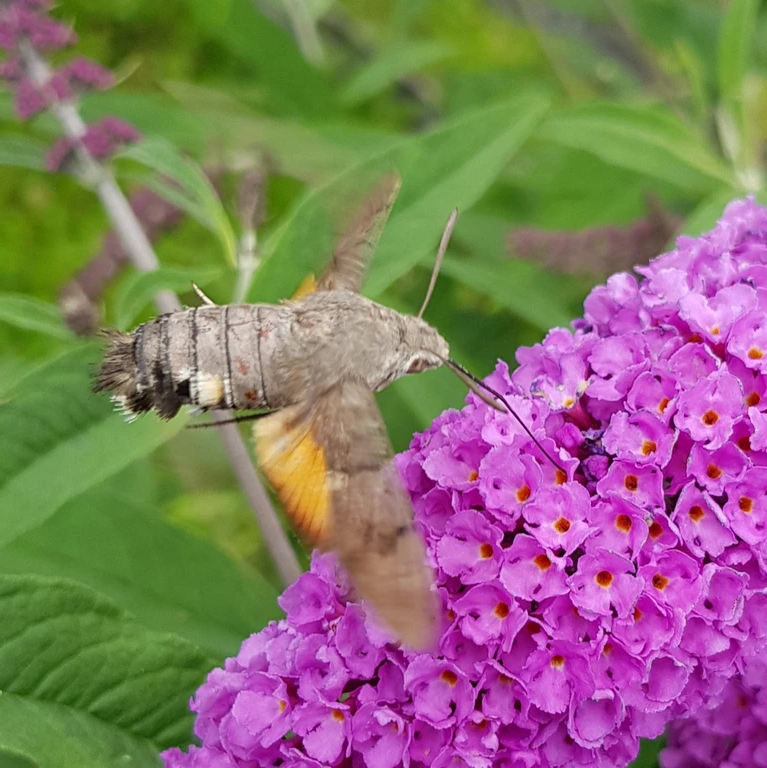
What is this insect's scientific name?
Macroglossum stellatarum
